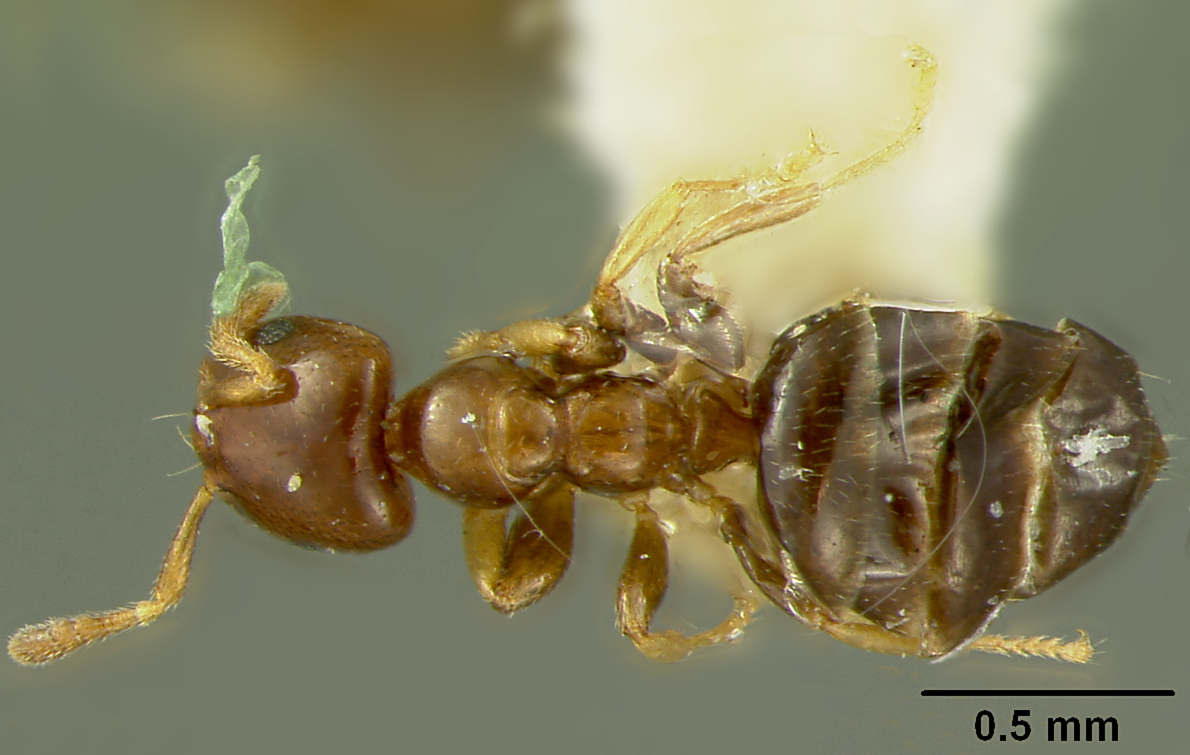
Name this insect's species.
Myrmelachista guyanensis
